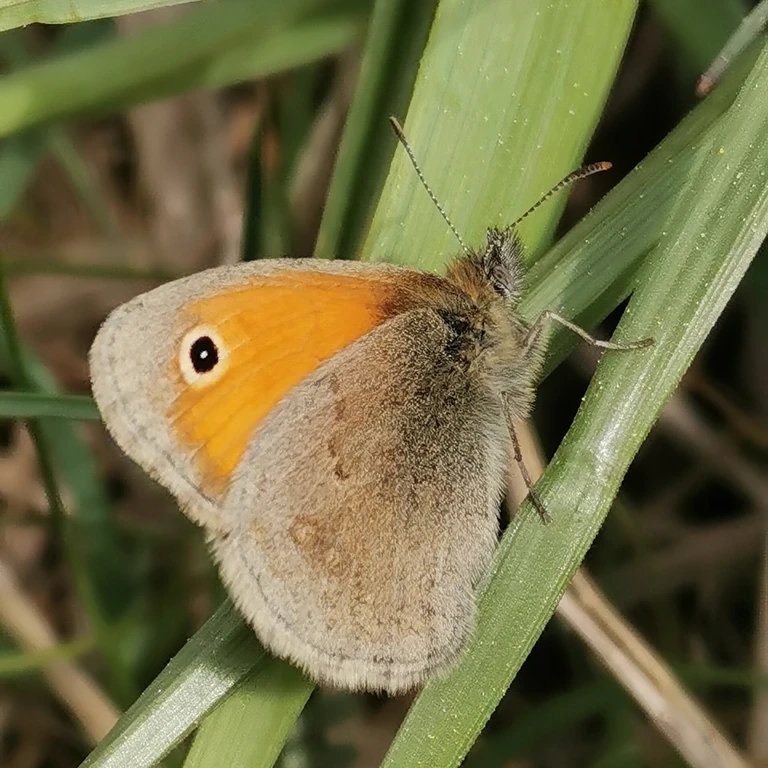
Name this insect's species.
Coenonympha pamphilus
